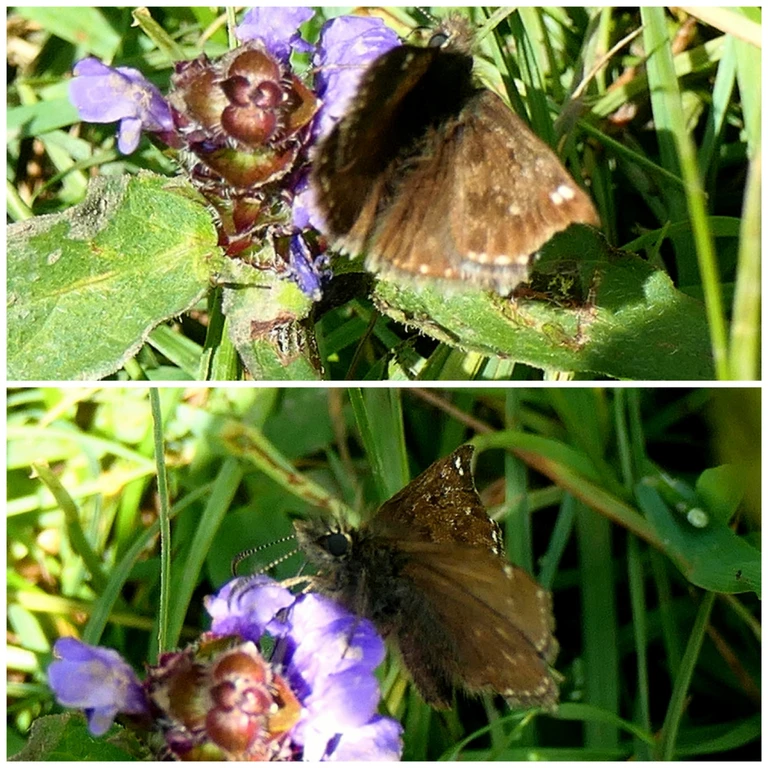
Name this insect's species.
Erynnis tages
